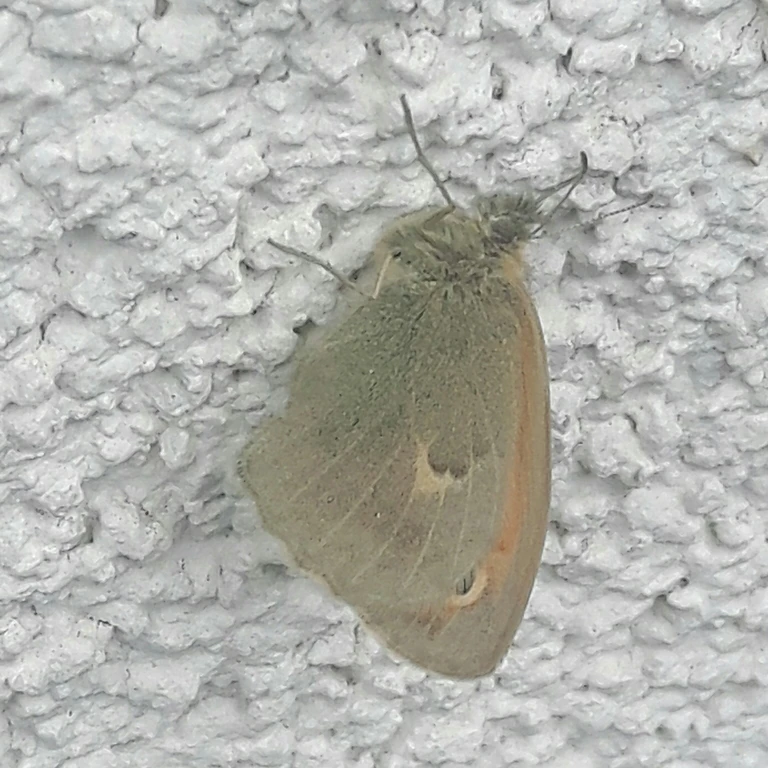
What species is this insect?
Coenonympha pamphilus
